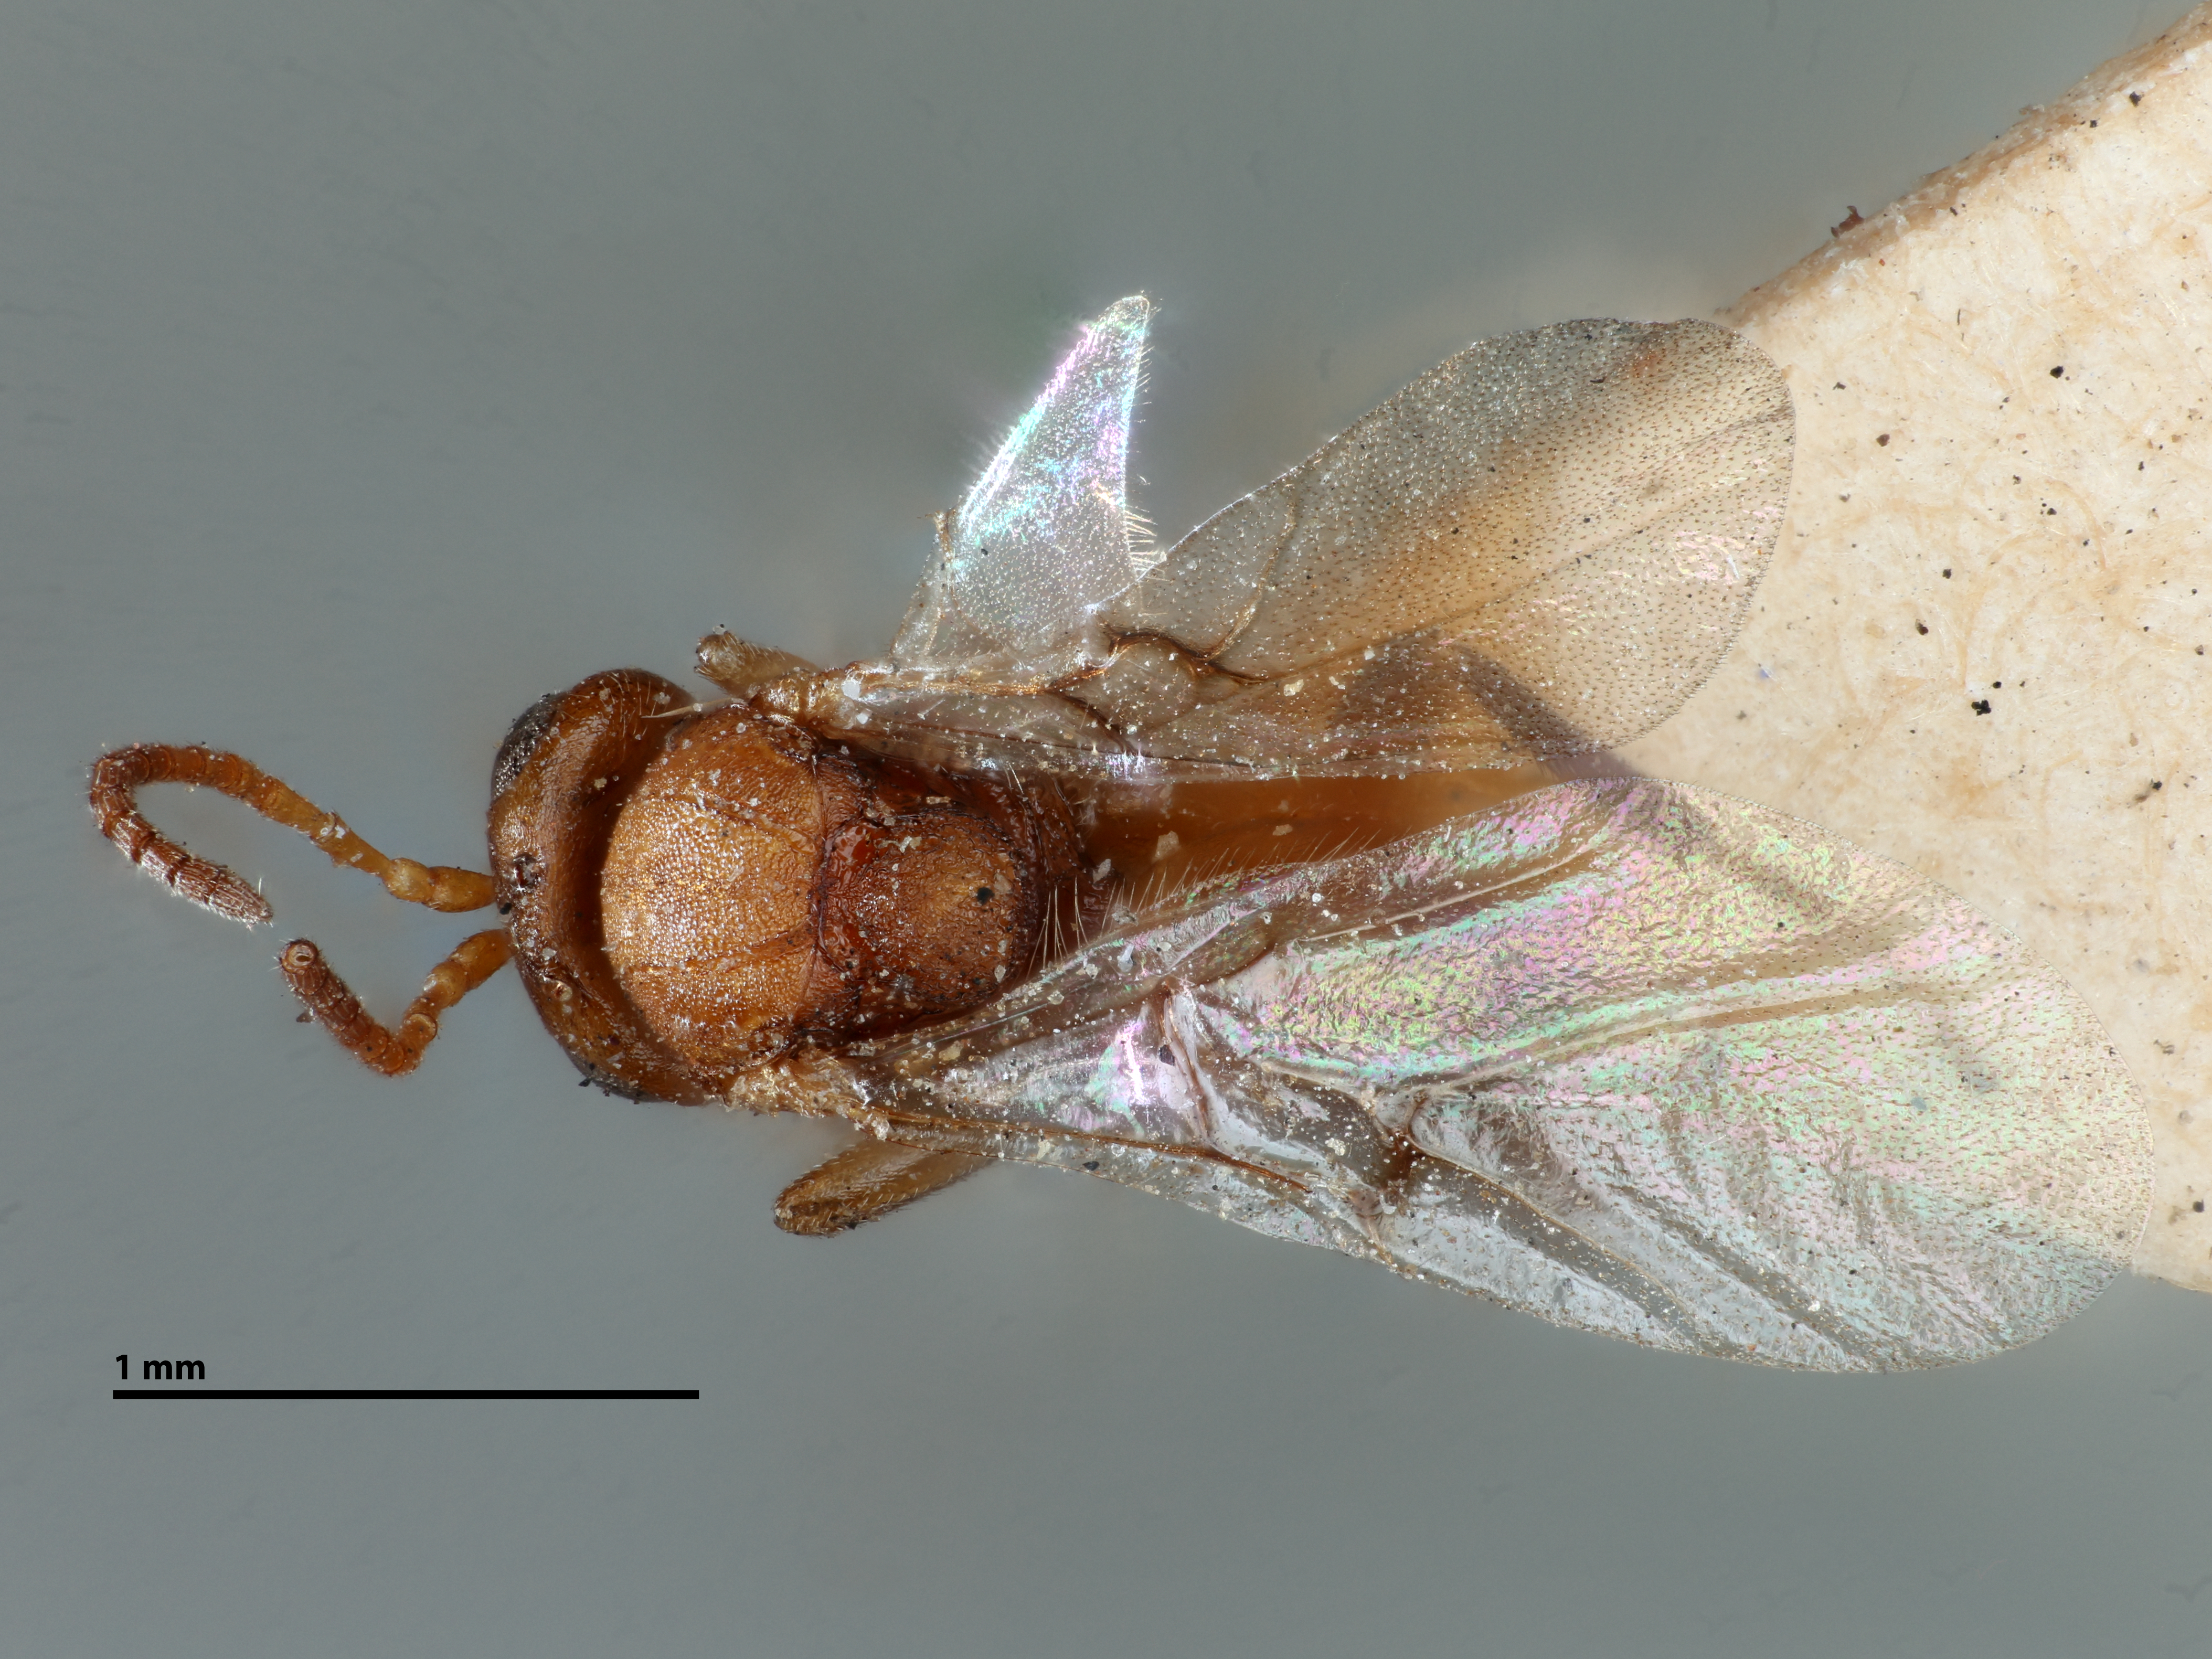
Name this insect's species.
Andricus congregatus
